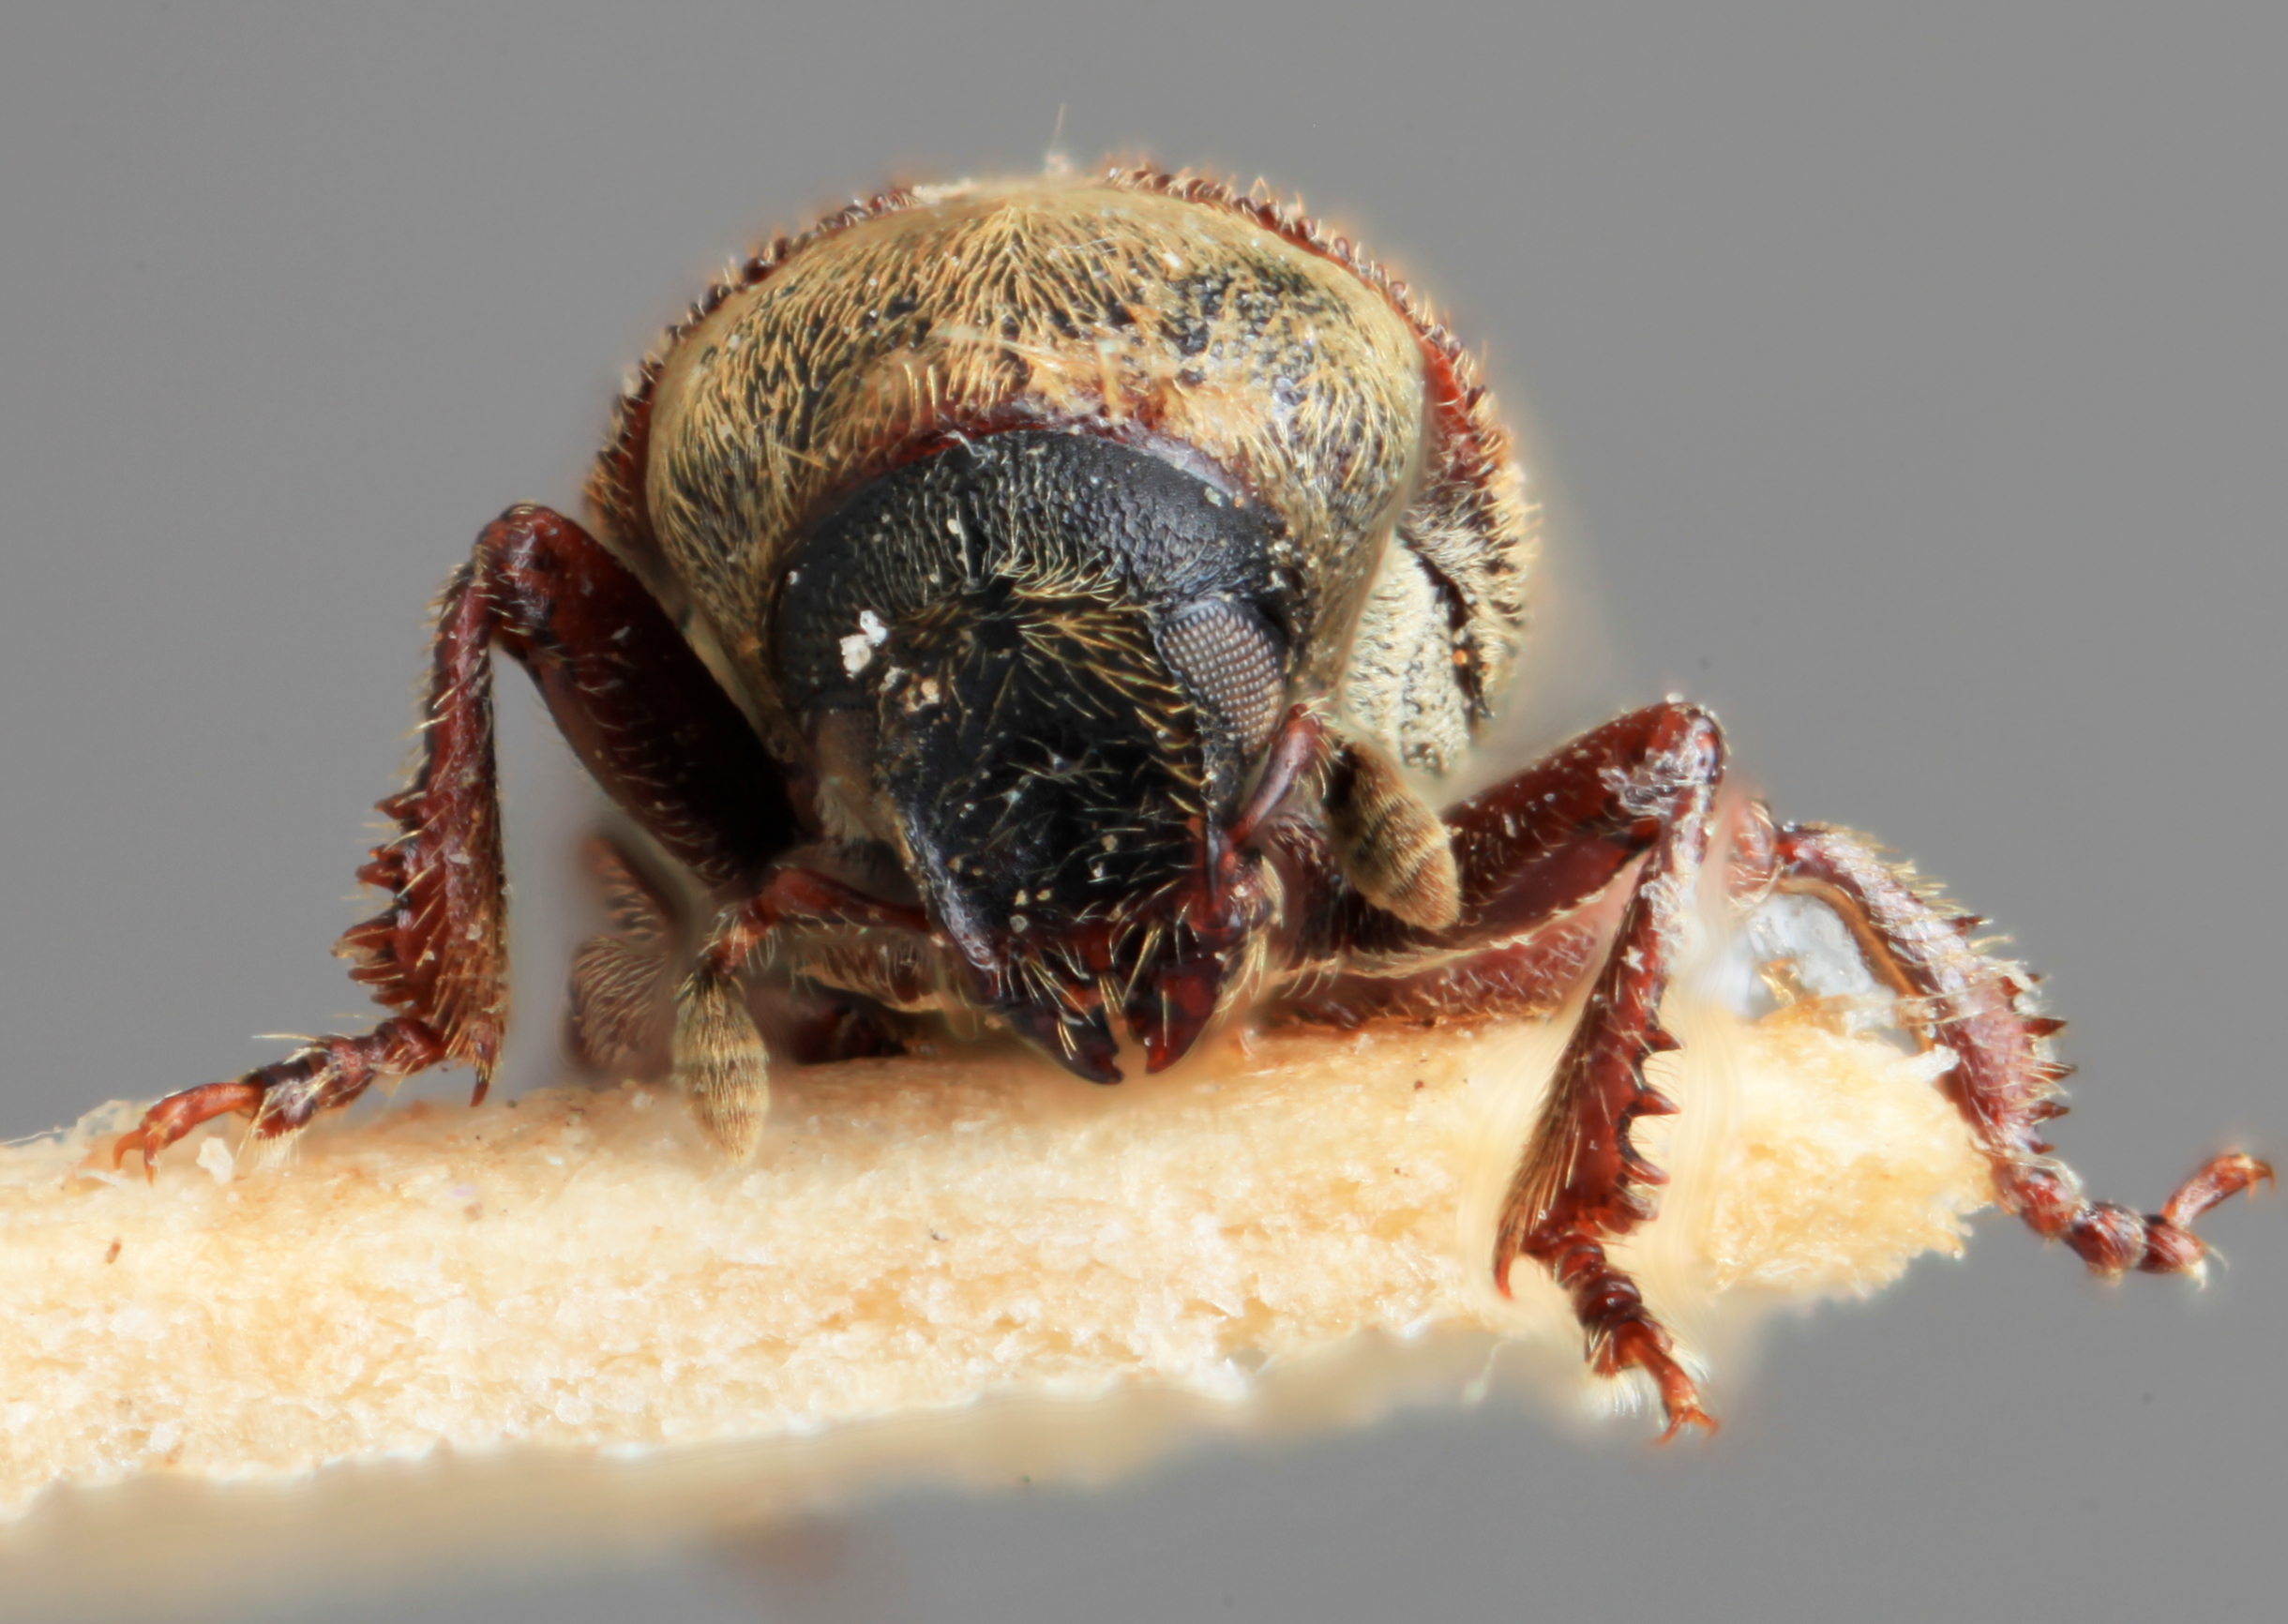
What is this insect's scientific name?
Pseudoxylechinus indicus
